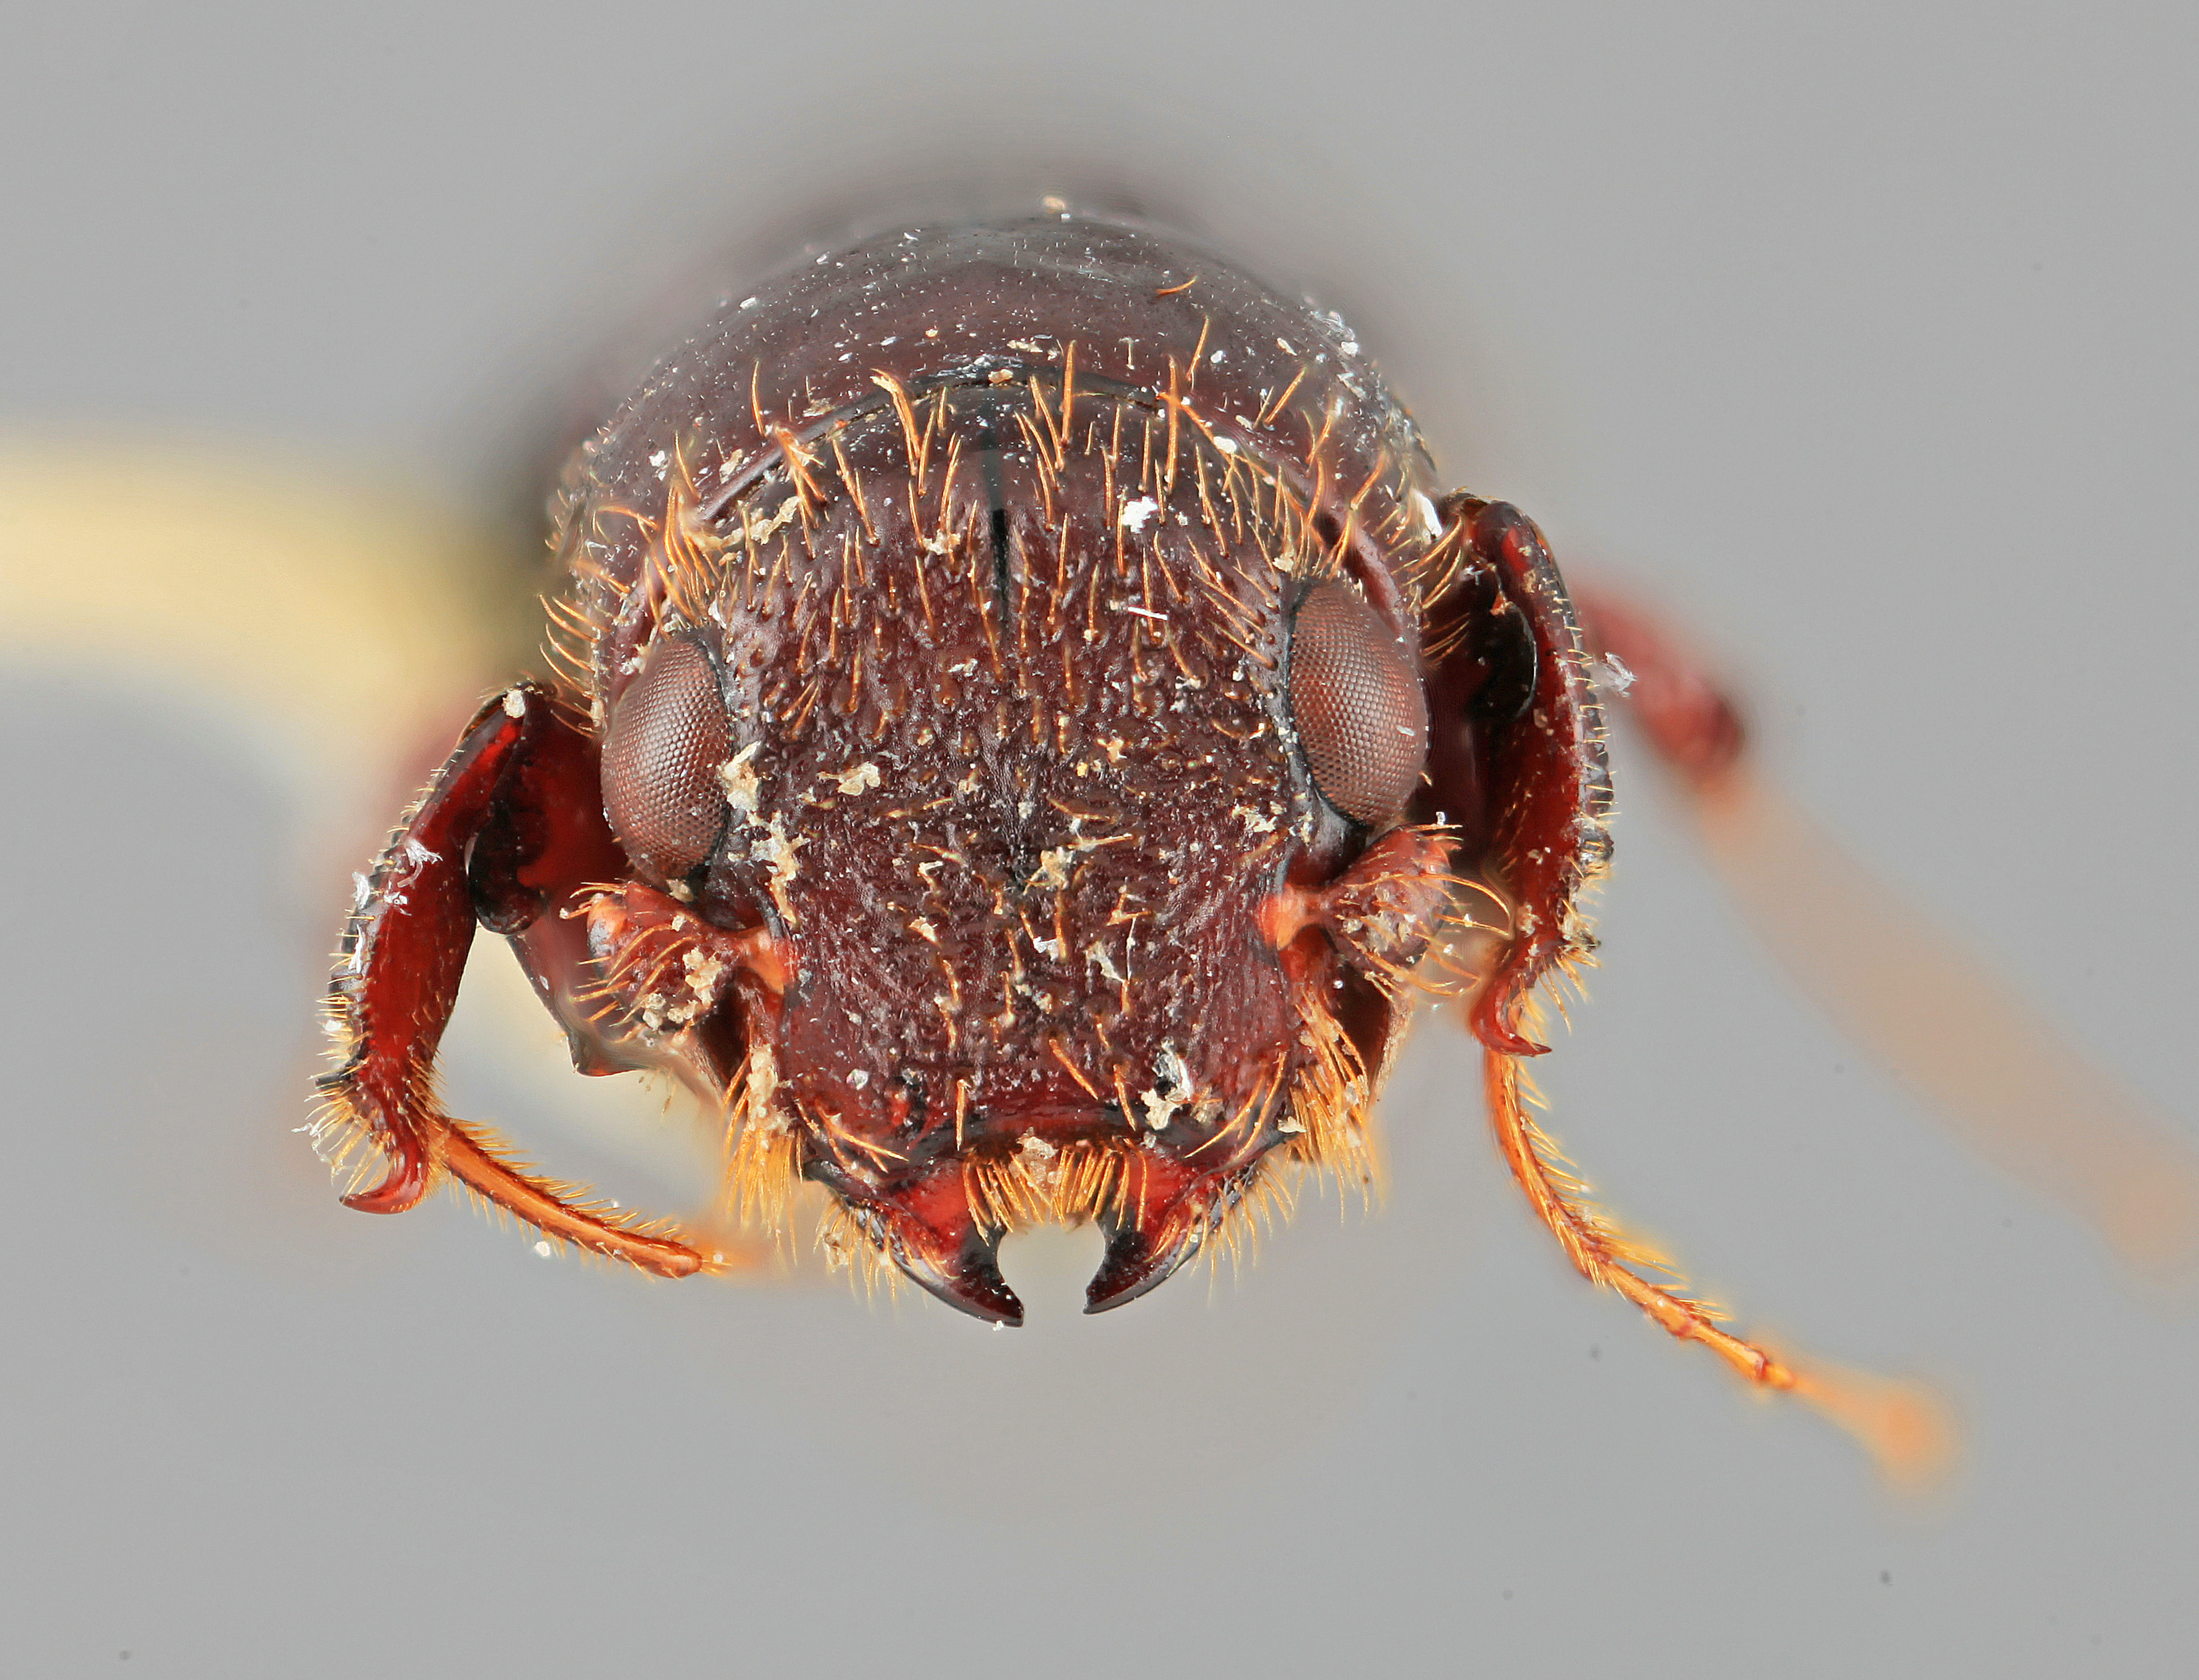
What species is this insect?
Platypus chiriquensis
